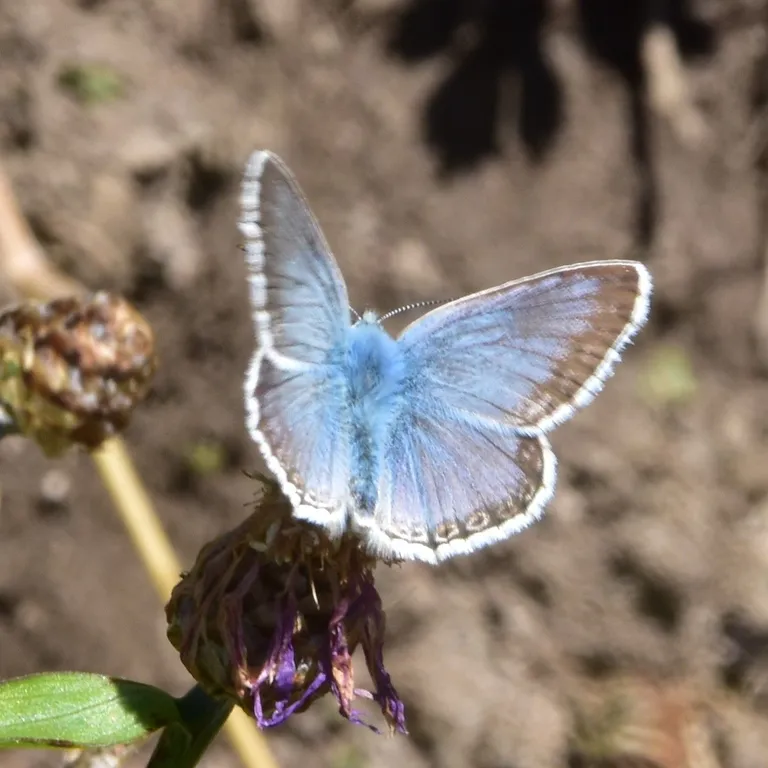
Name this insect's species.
Lysandra coridon
